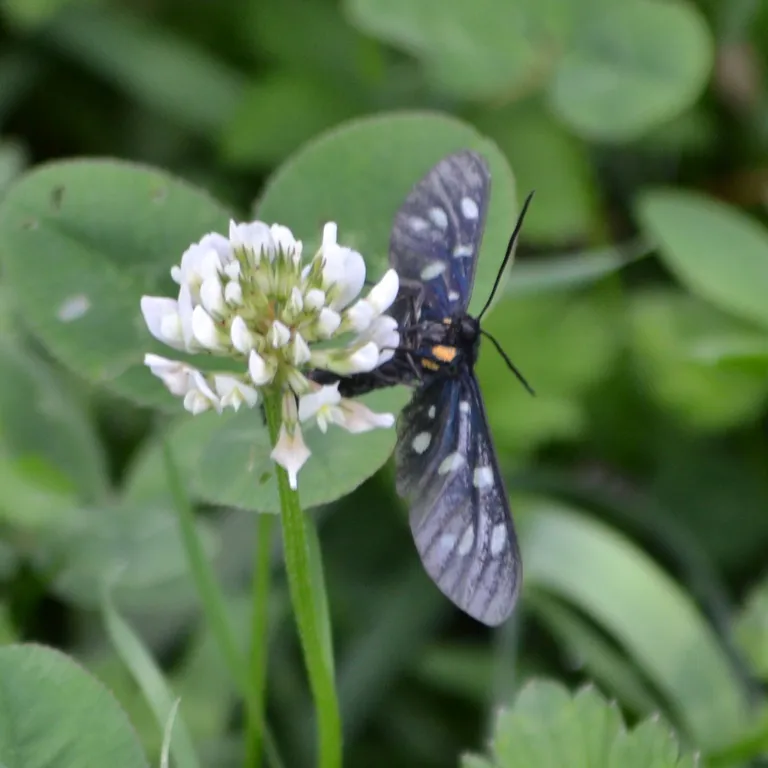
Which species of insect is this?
Amata phegea
